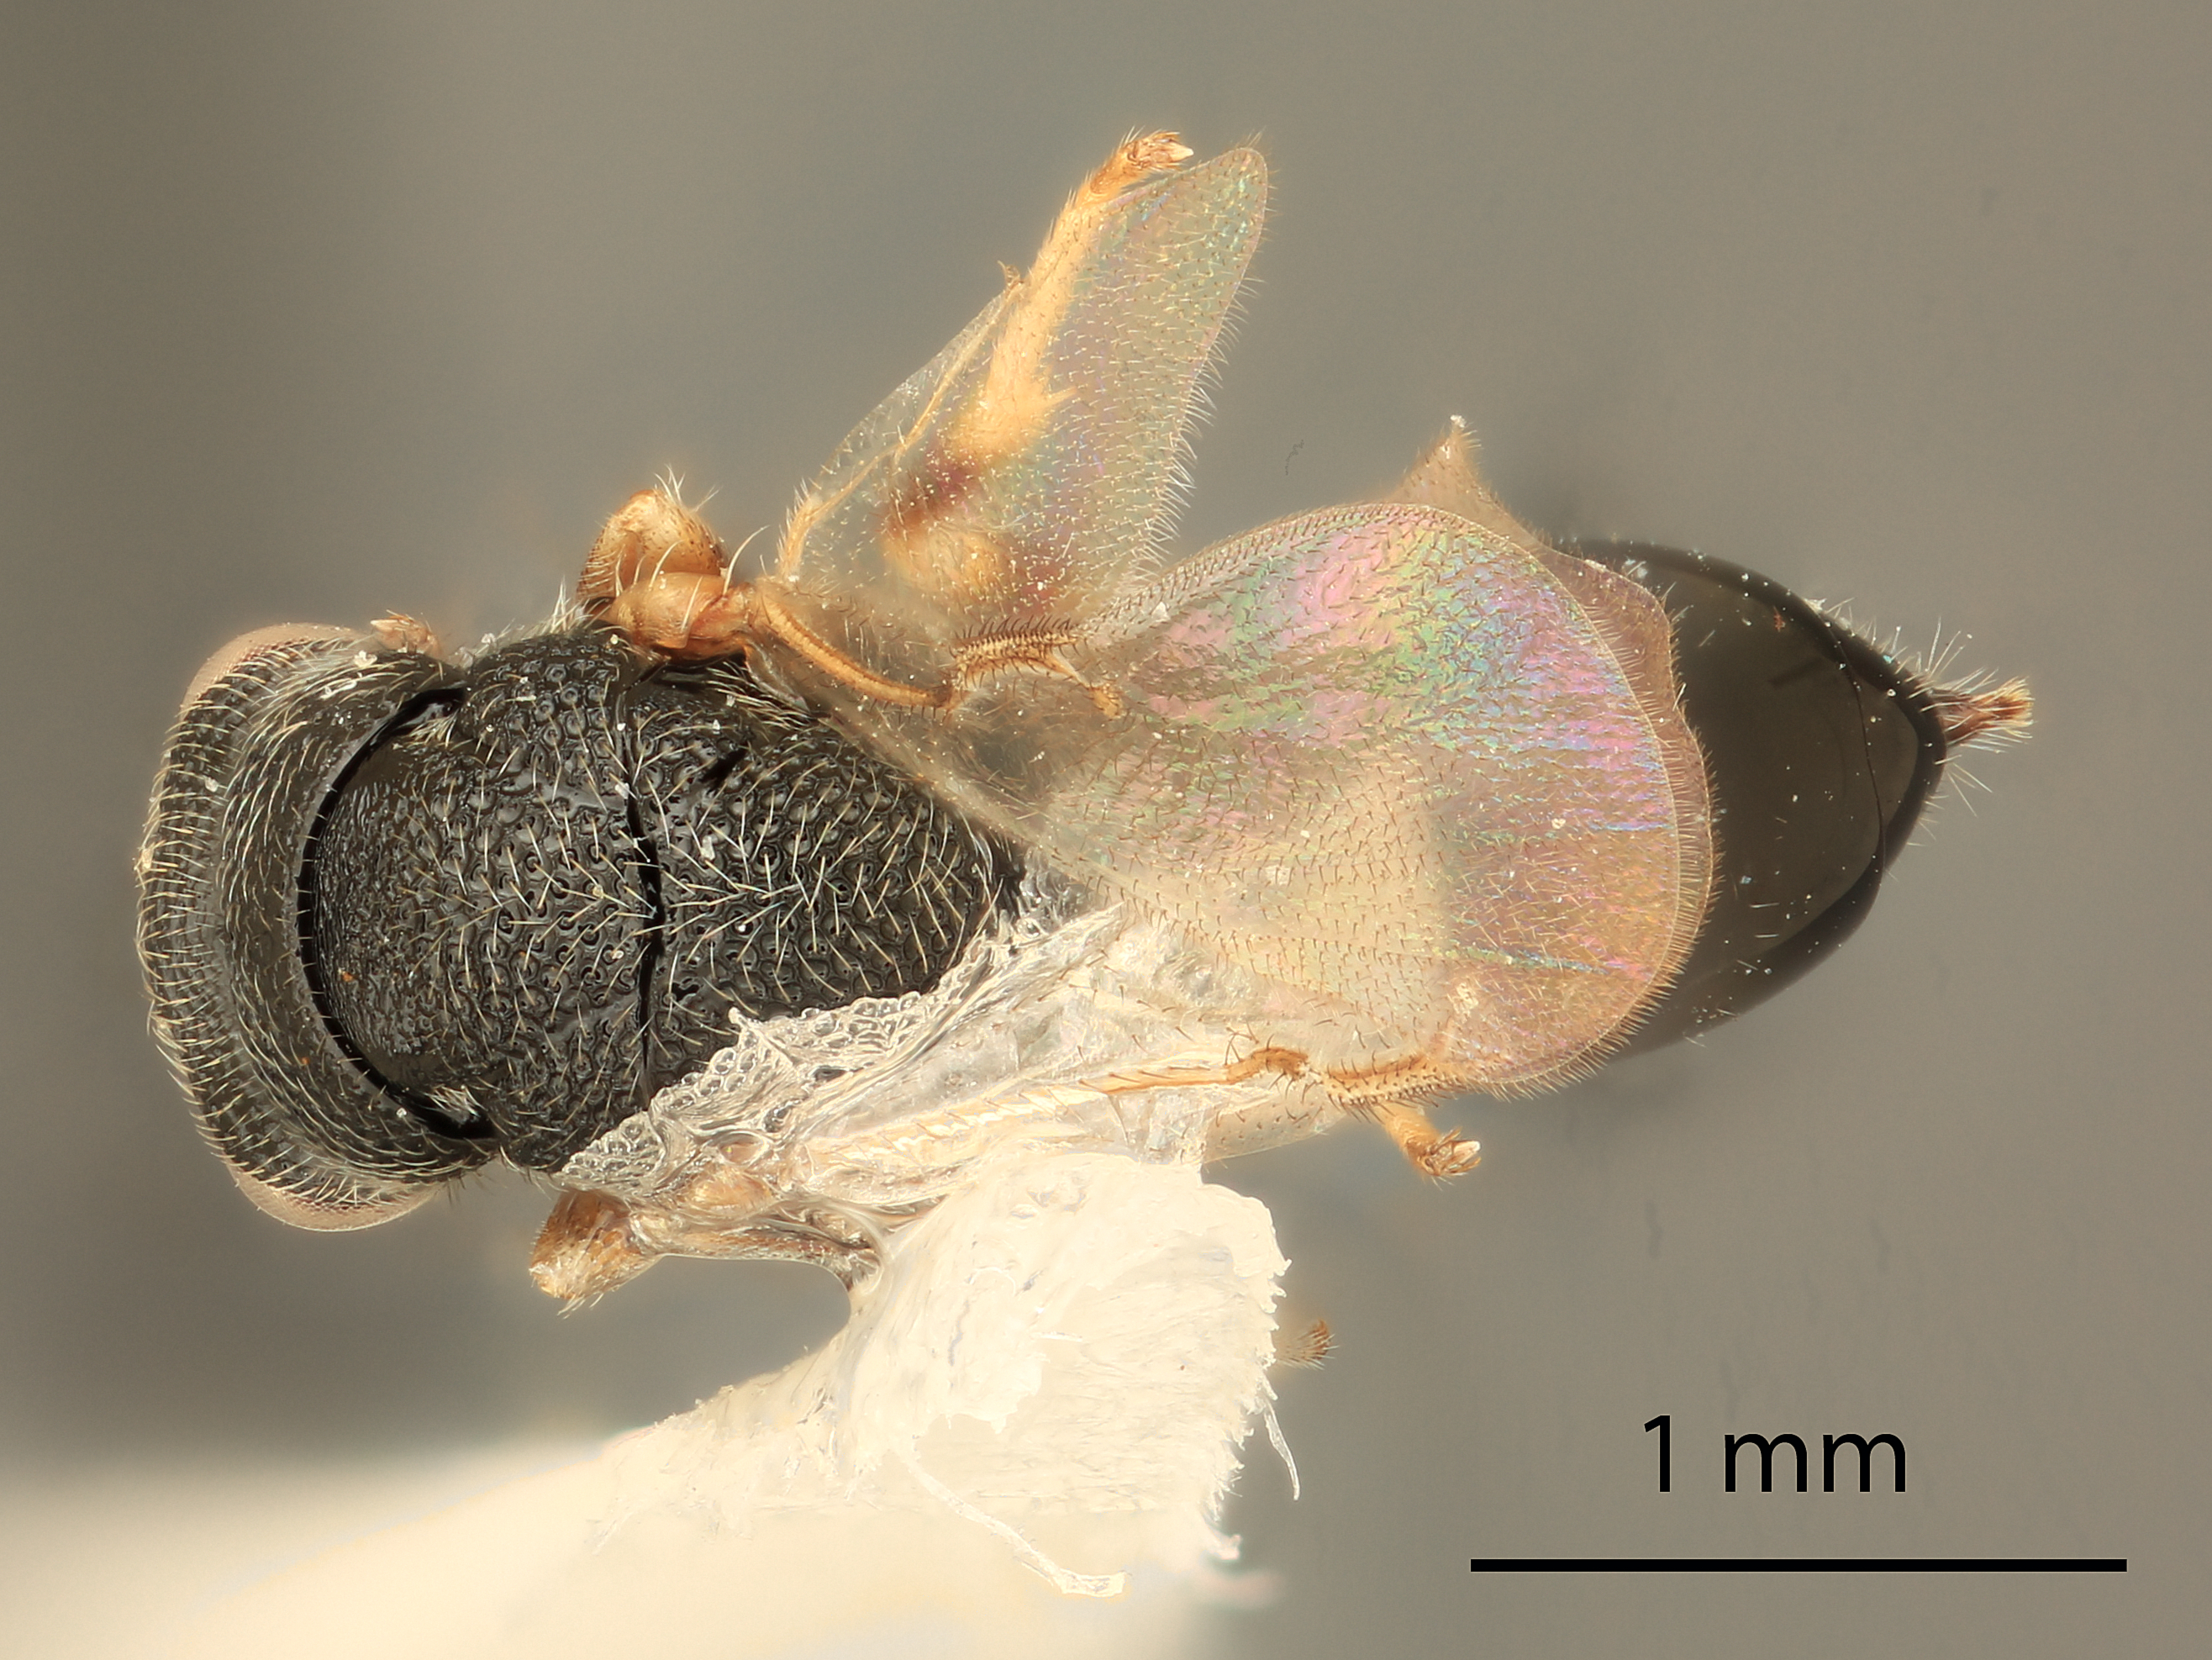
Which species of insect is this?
Eurytoma californica
